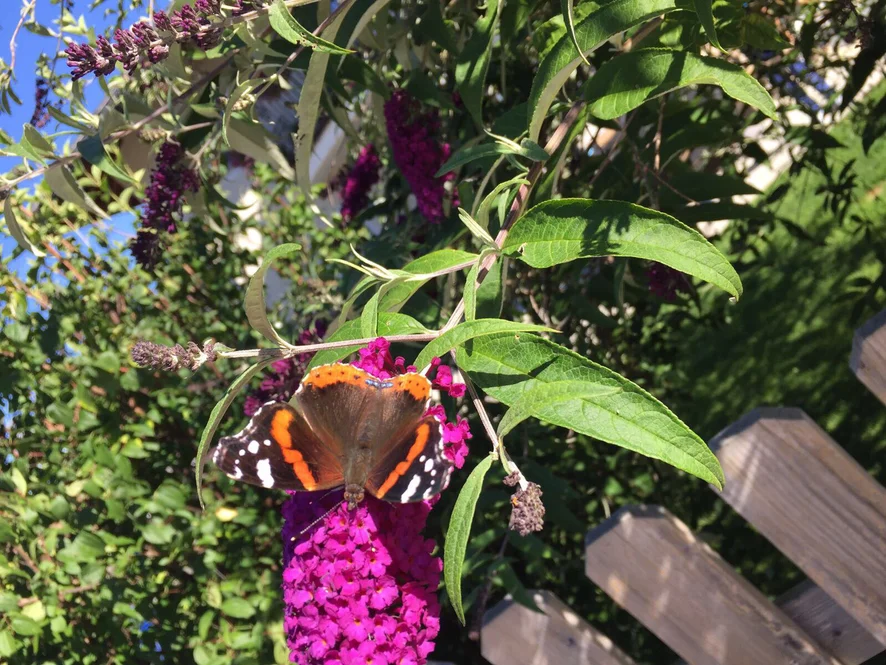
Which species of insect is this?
Vanessa atalanta
